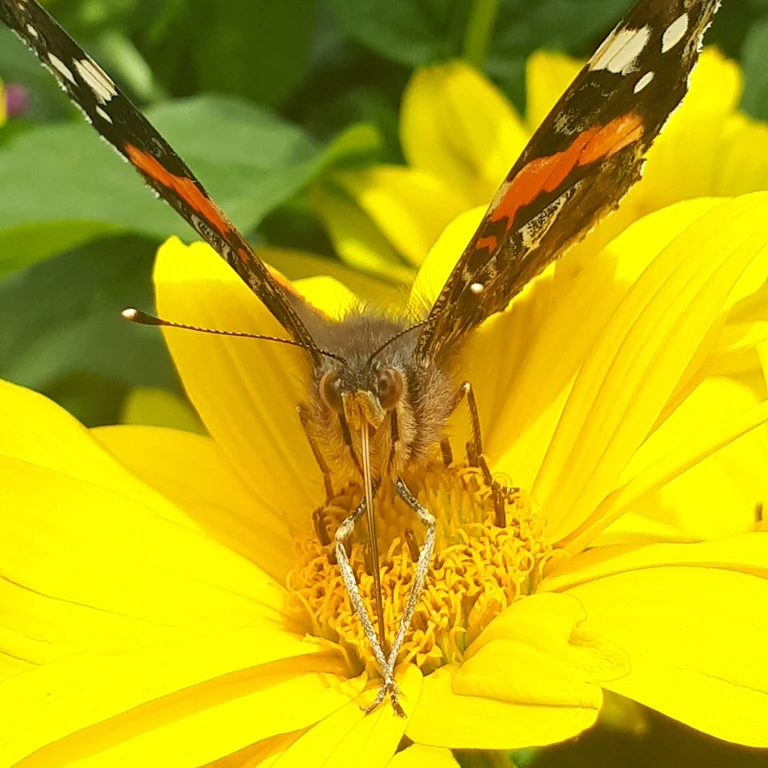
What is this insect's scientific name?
Vanessa atalanta
